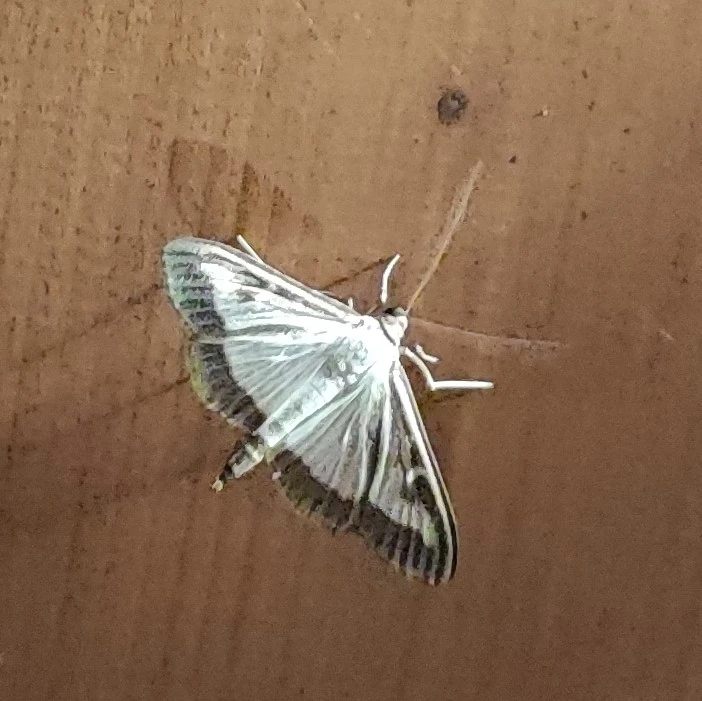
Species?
Cydalima perspectalis
